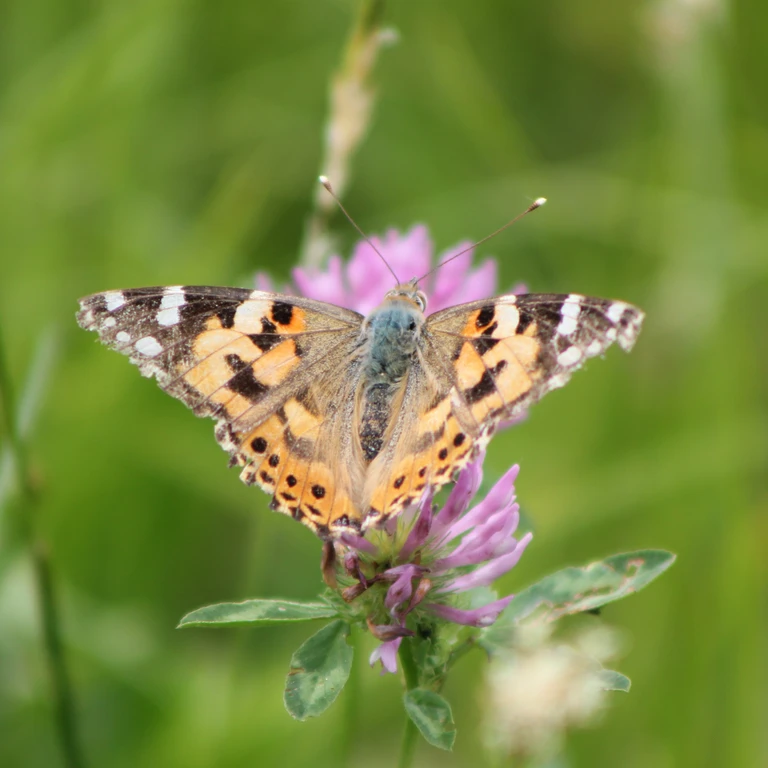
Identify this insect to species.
Vanessa cardui
